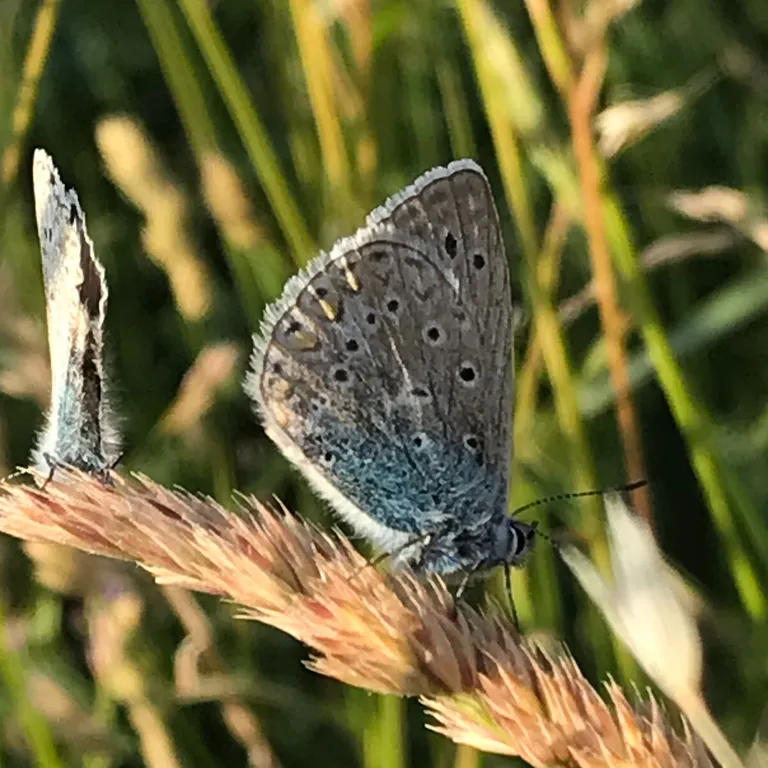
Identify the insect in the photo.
Polyommatus icarus
